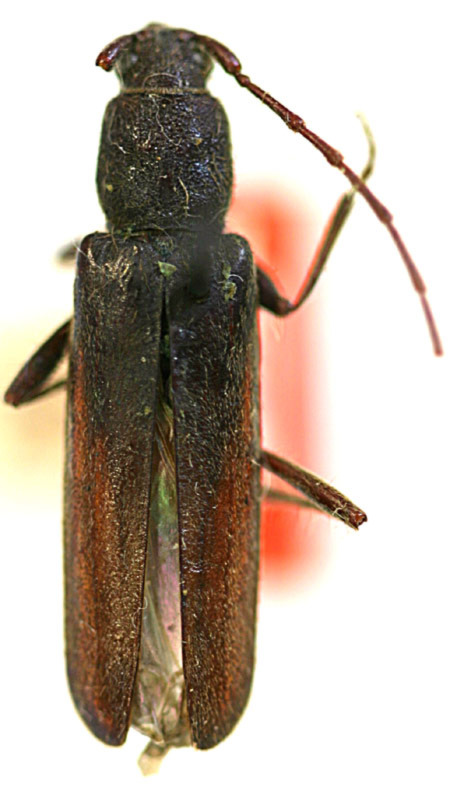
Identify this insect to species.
Haplidus breviceps (also Haplidus testaceus)
